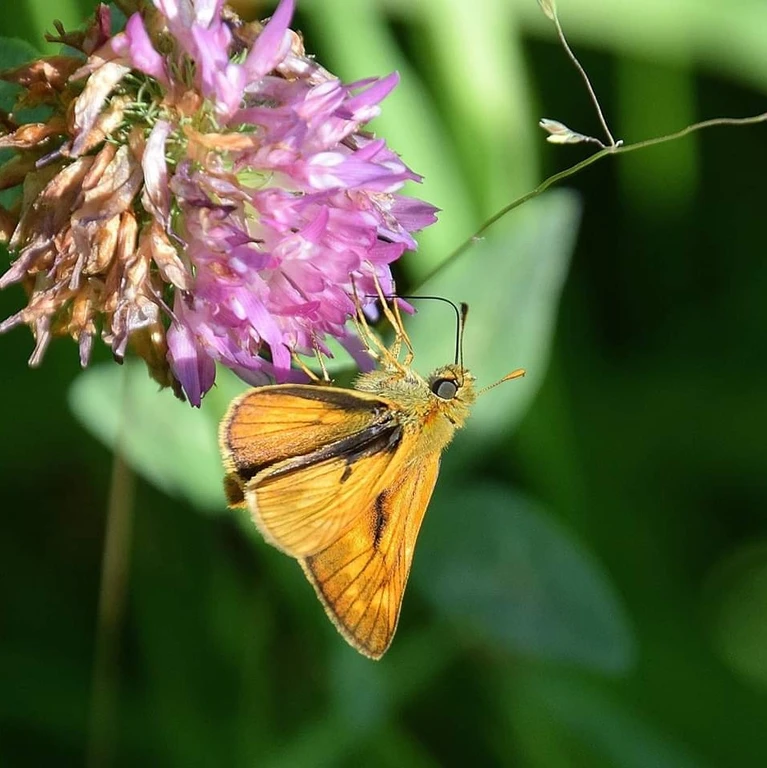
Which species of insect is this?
Ochlodes sylvanus (also Ochlodes venata)
